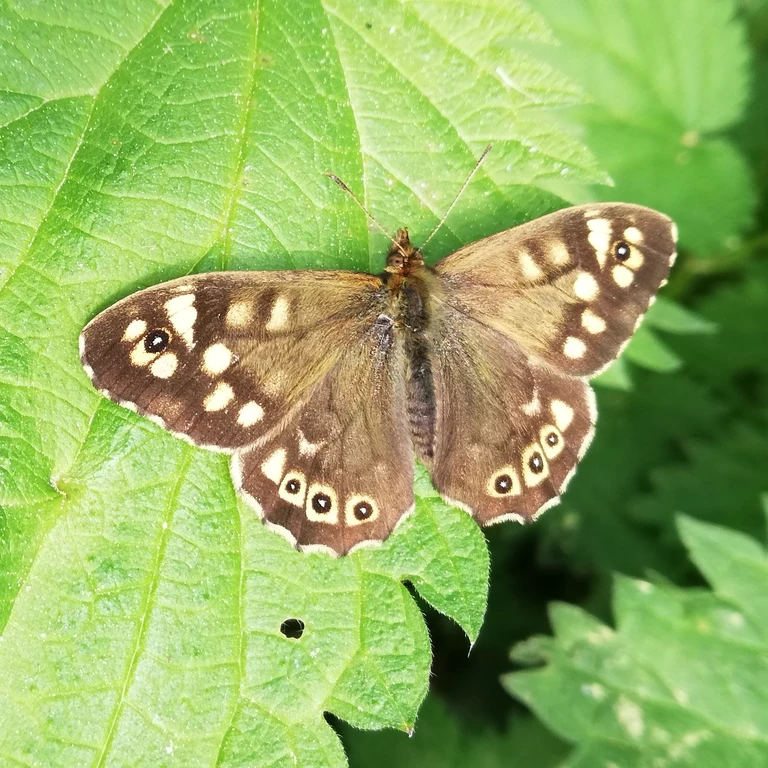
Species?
Pararge aegeria
